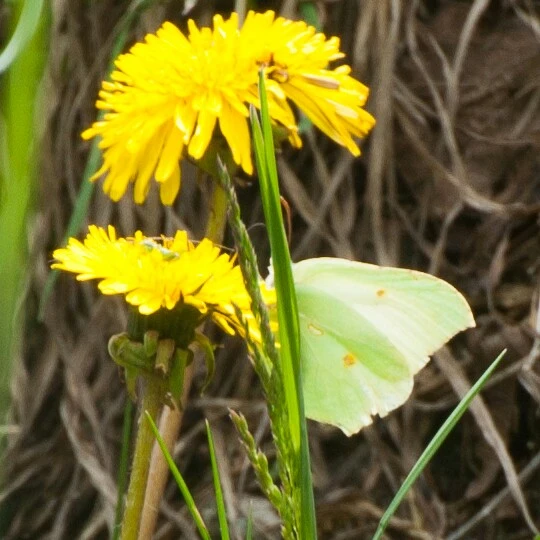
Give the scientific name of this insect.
Gonepteryx rhamni
